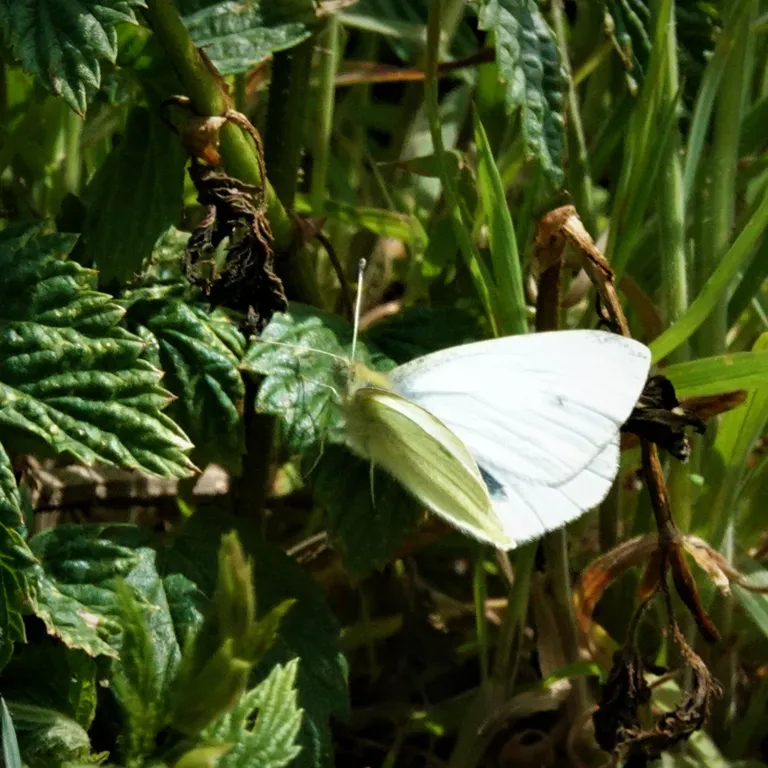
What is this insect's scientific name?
Pieris rapae
